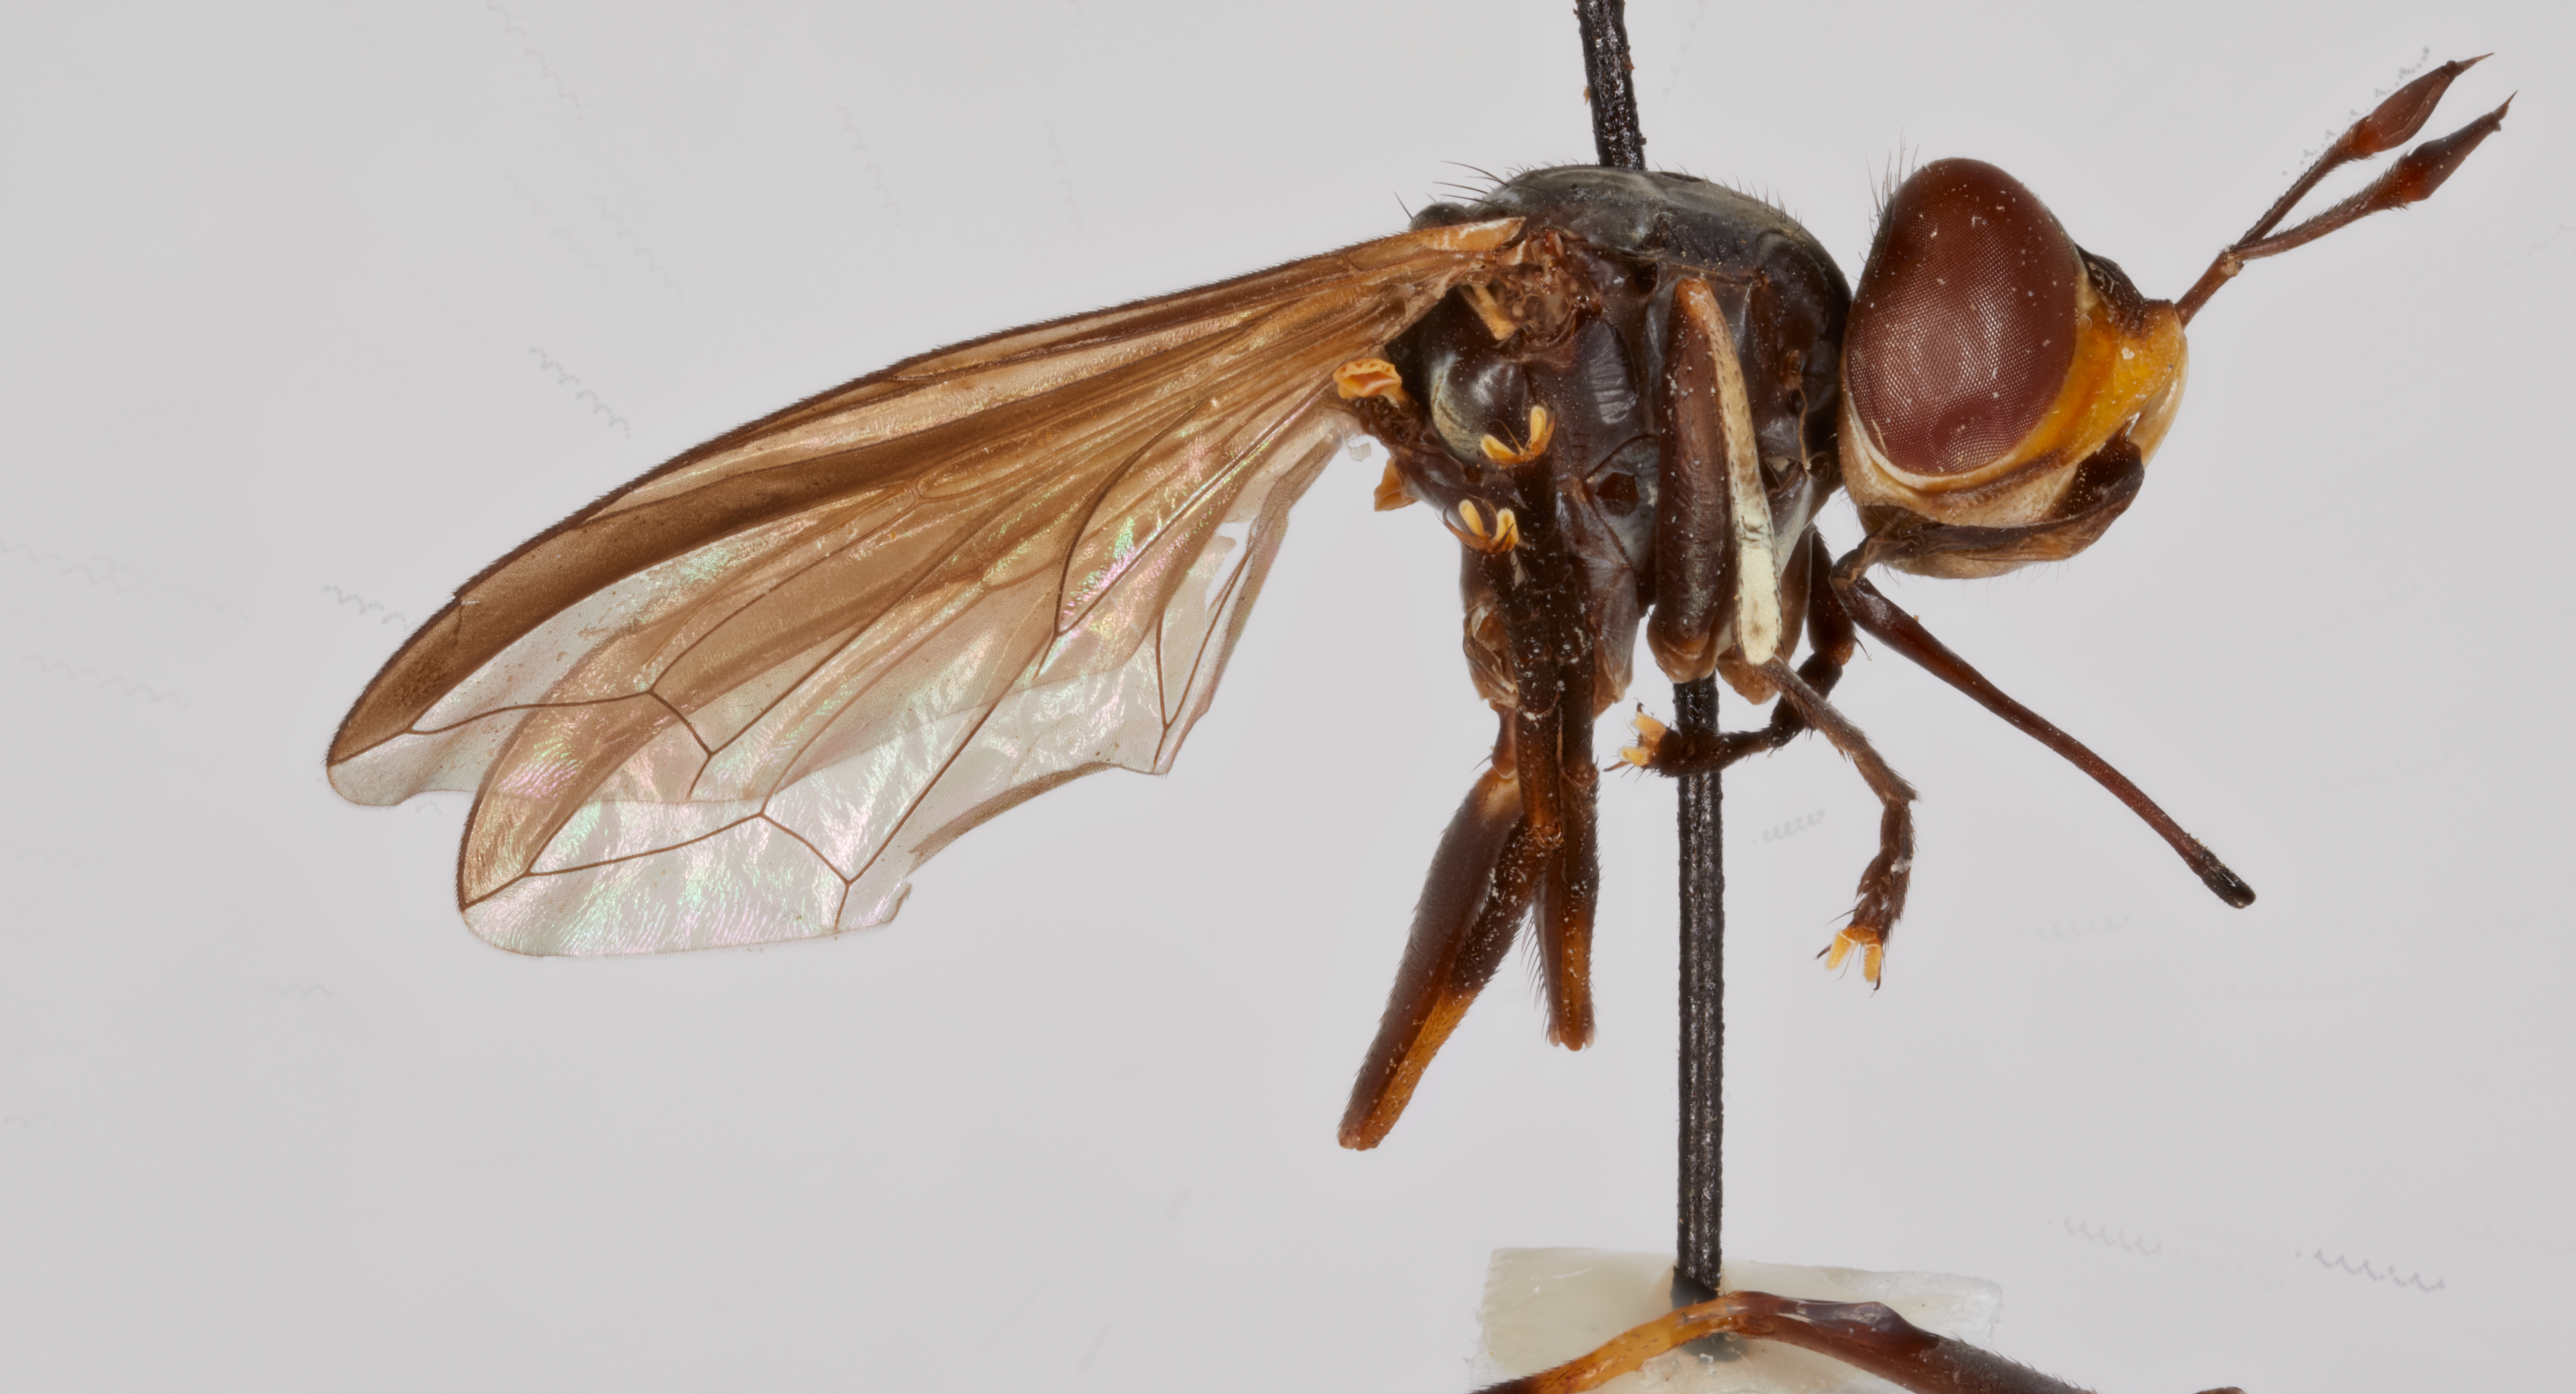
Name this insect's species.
Physoconops angustus (also Conops angustus)
